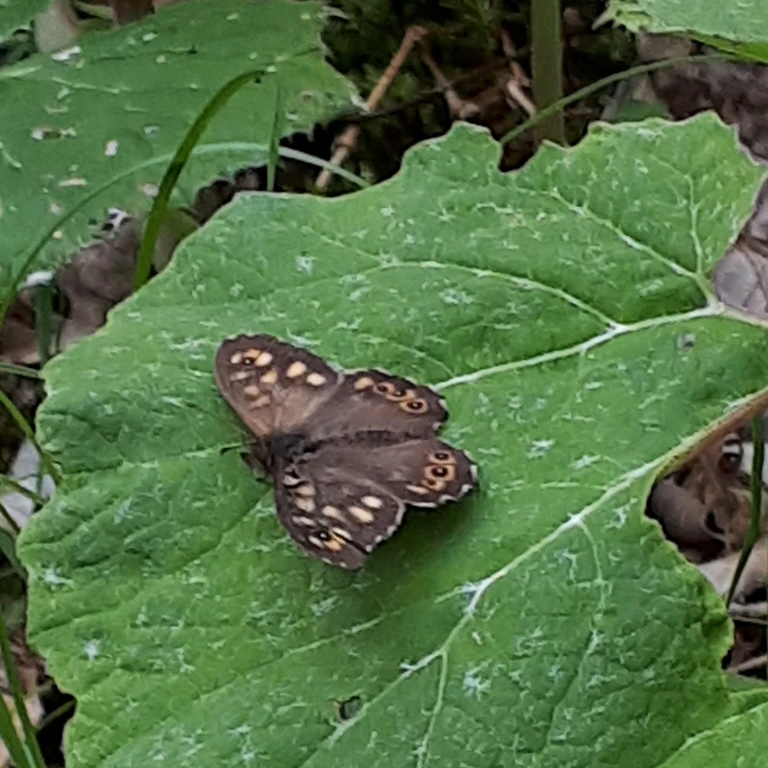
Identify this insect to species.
Pararge aegeria
